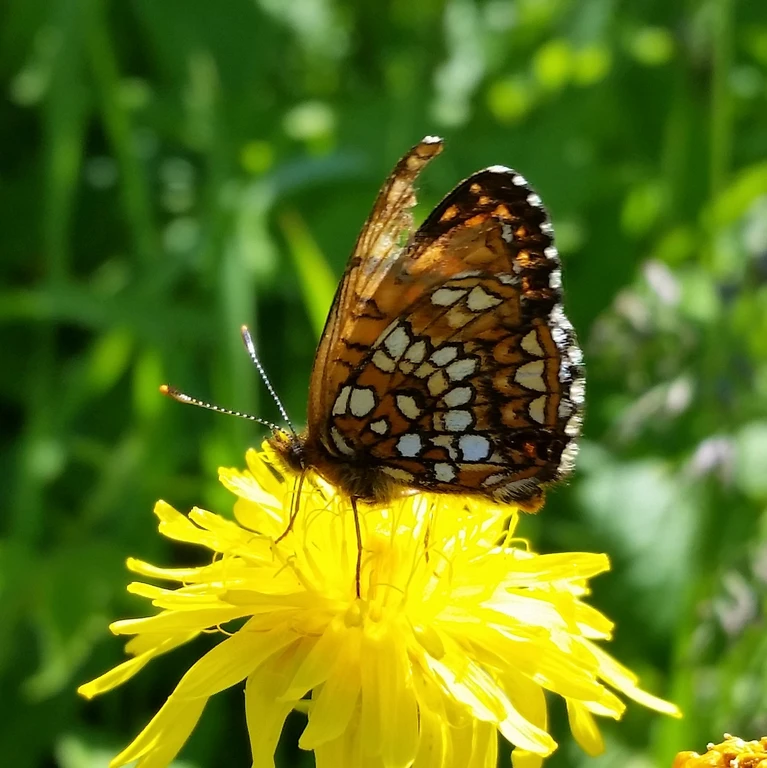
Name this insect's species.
Melitaea diamina
